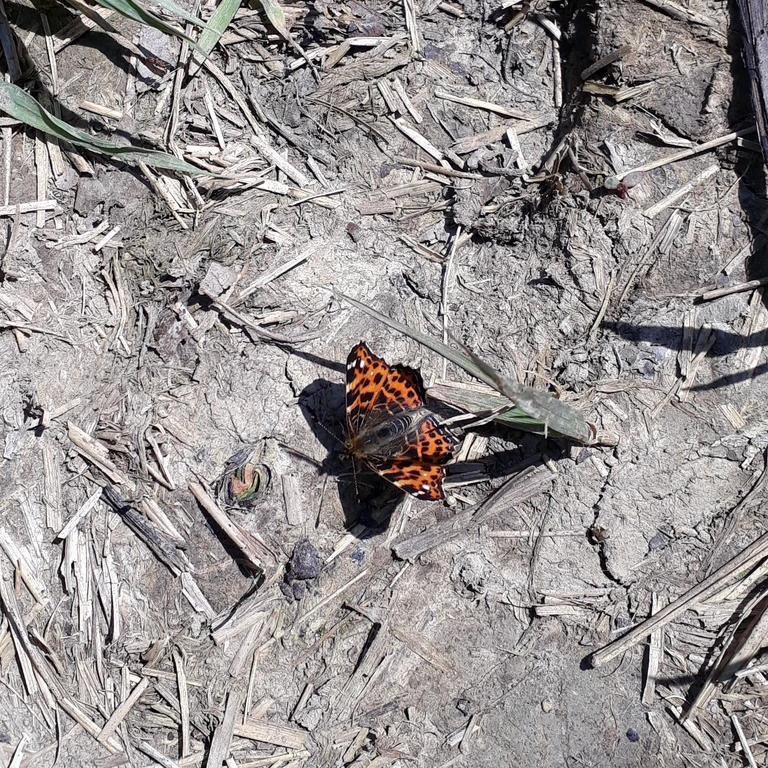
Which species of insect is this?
Araschnia levana
